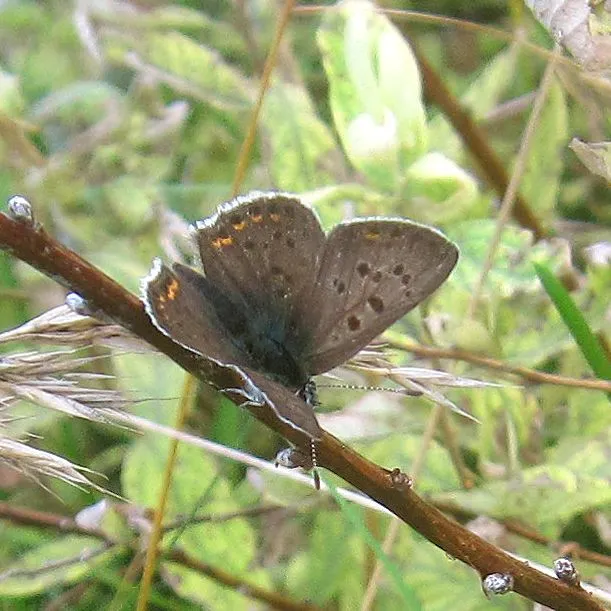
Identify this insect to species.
Lycaena tityrus (also Loweia tityrus)
